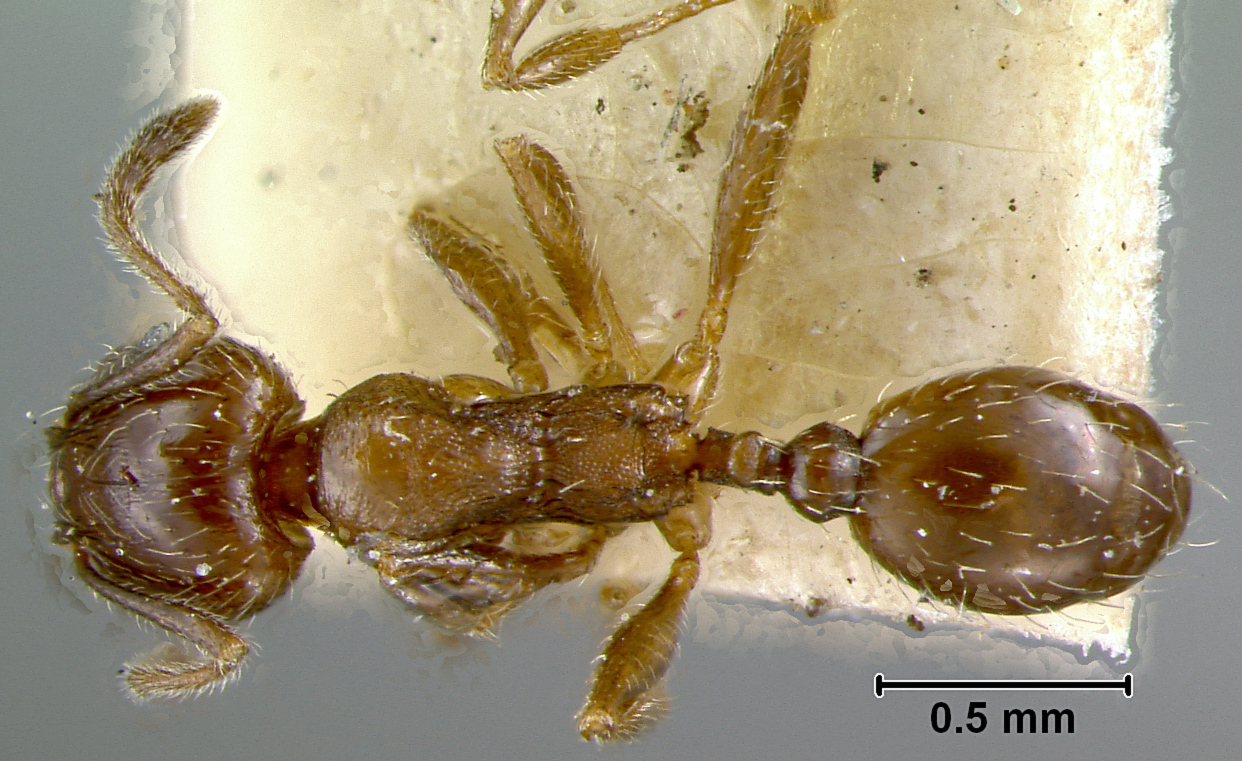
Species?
Pheidole centeotl
